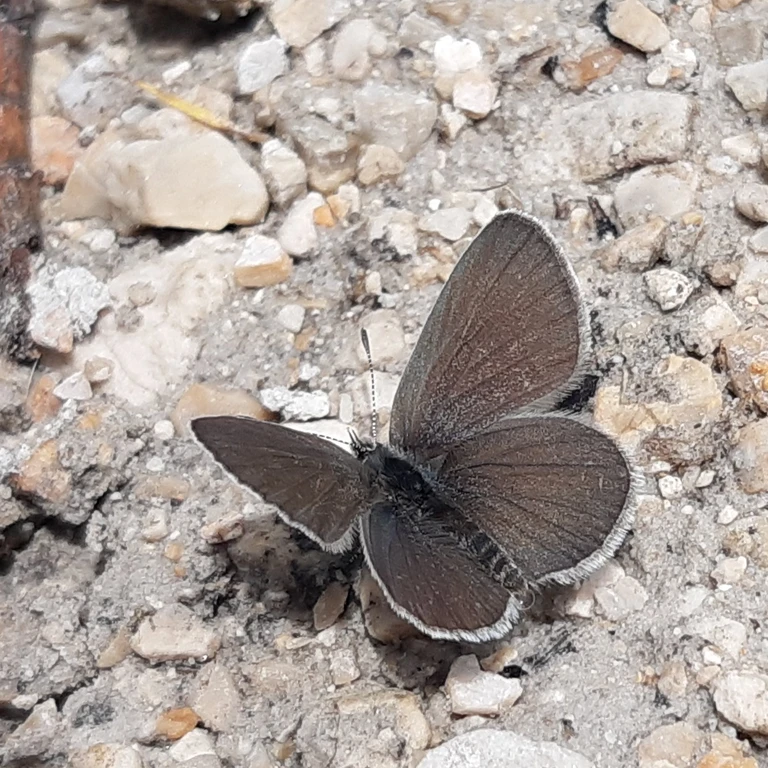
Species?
Cupido minimus
